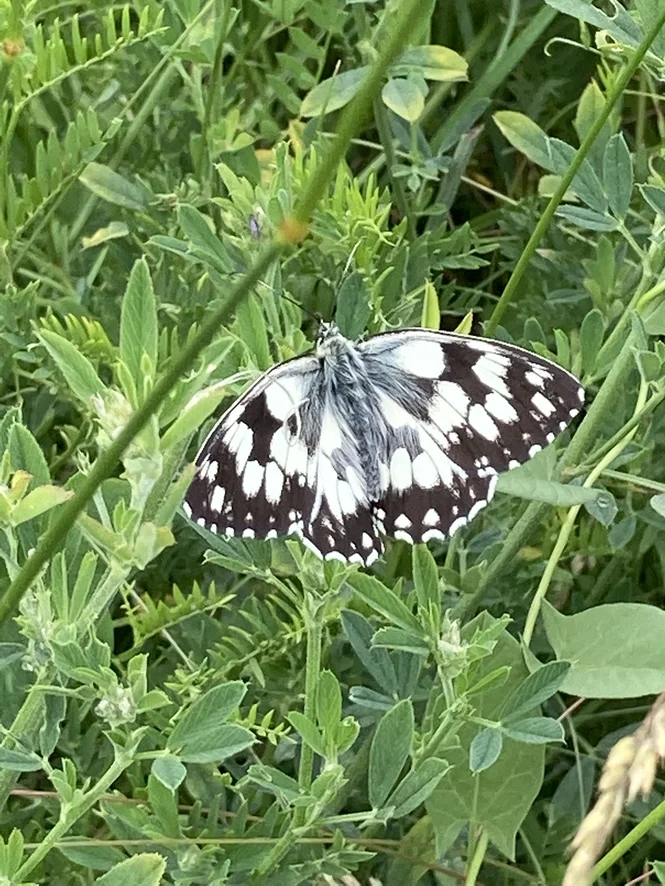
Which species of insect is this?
Melanargia galathea
